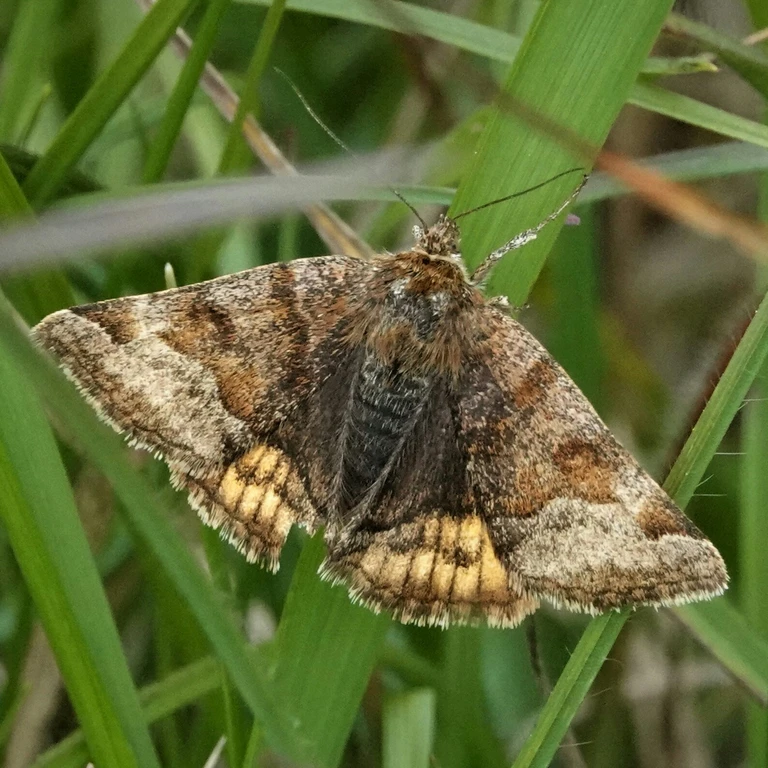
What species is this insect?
Euclidia glyphica
